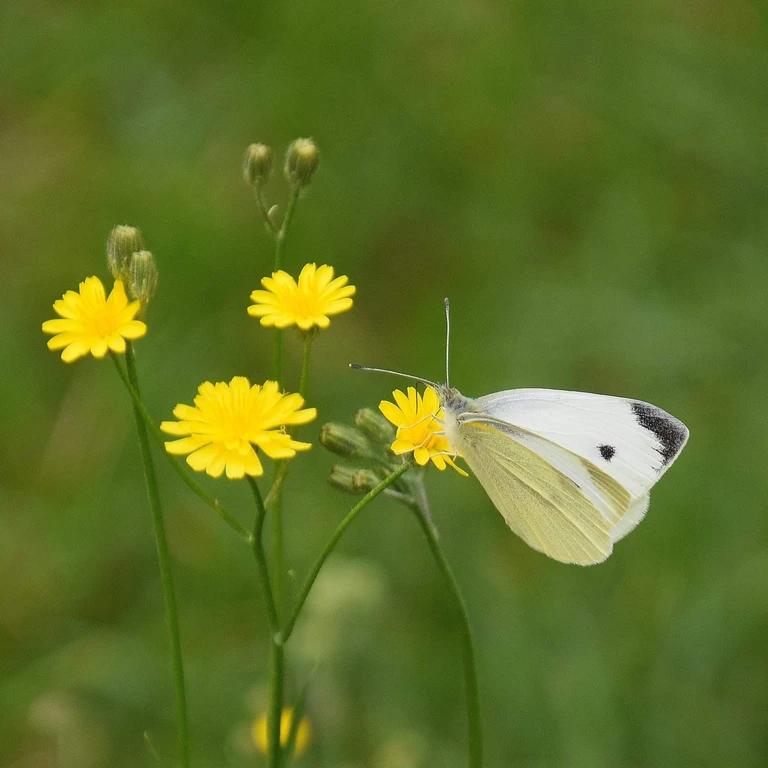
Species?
Pieris rapae
